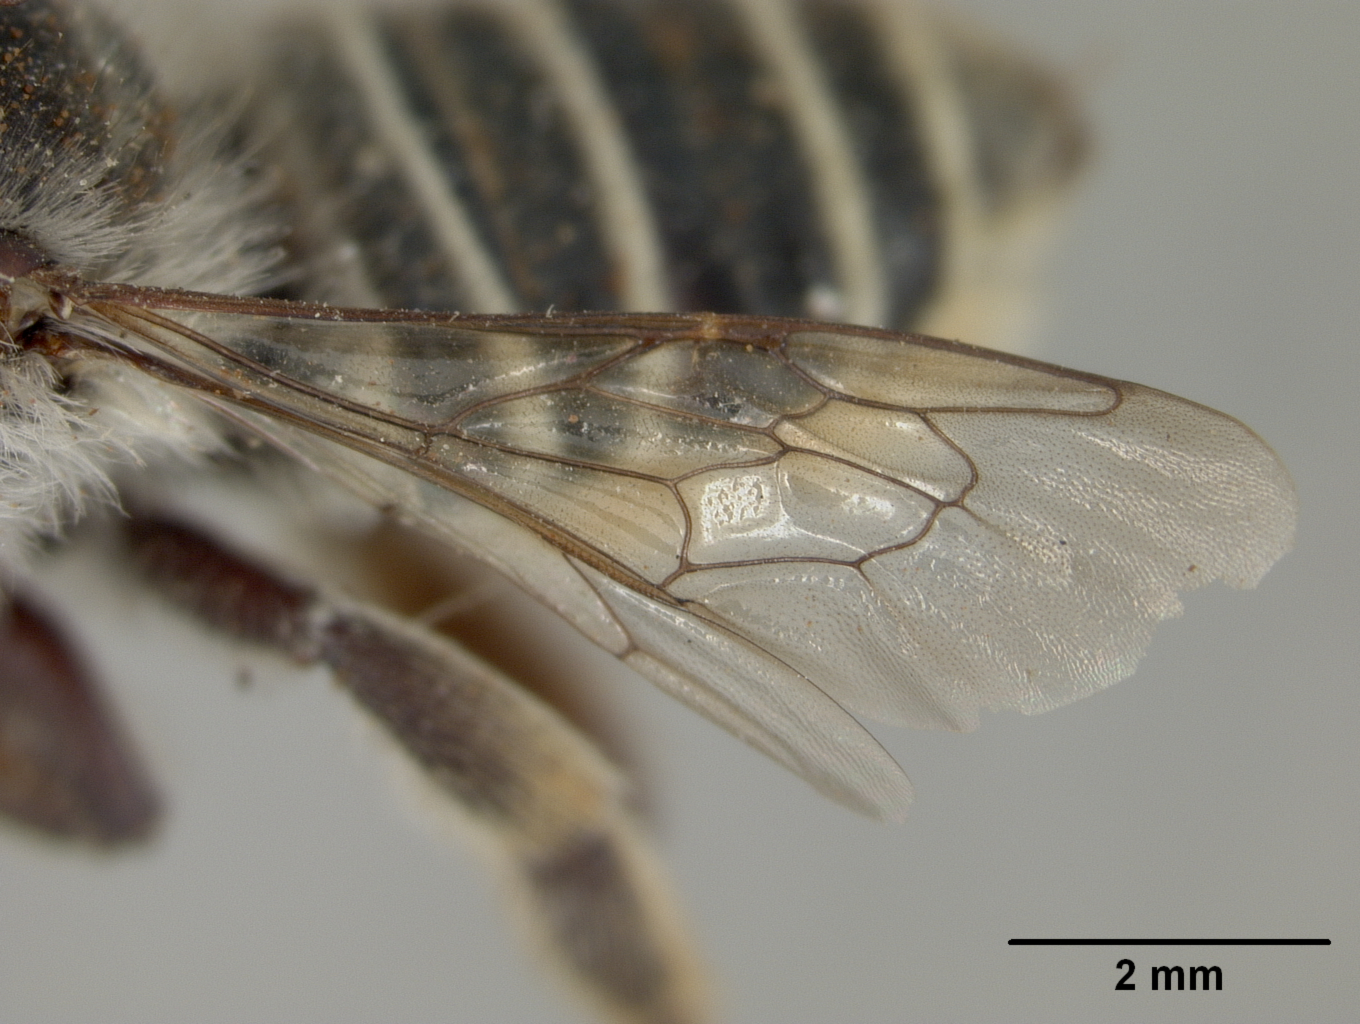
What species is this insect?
Megachile dulciana
